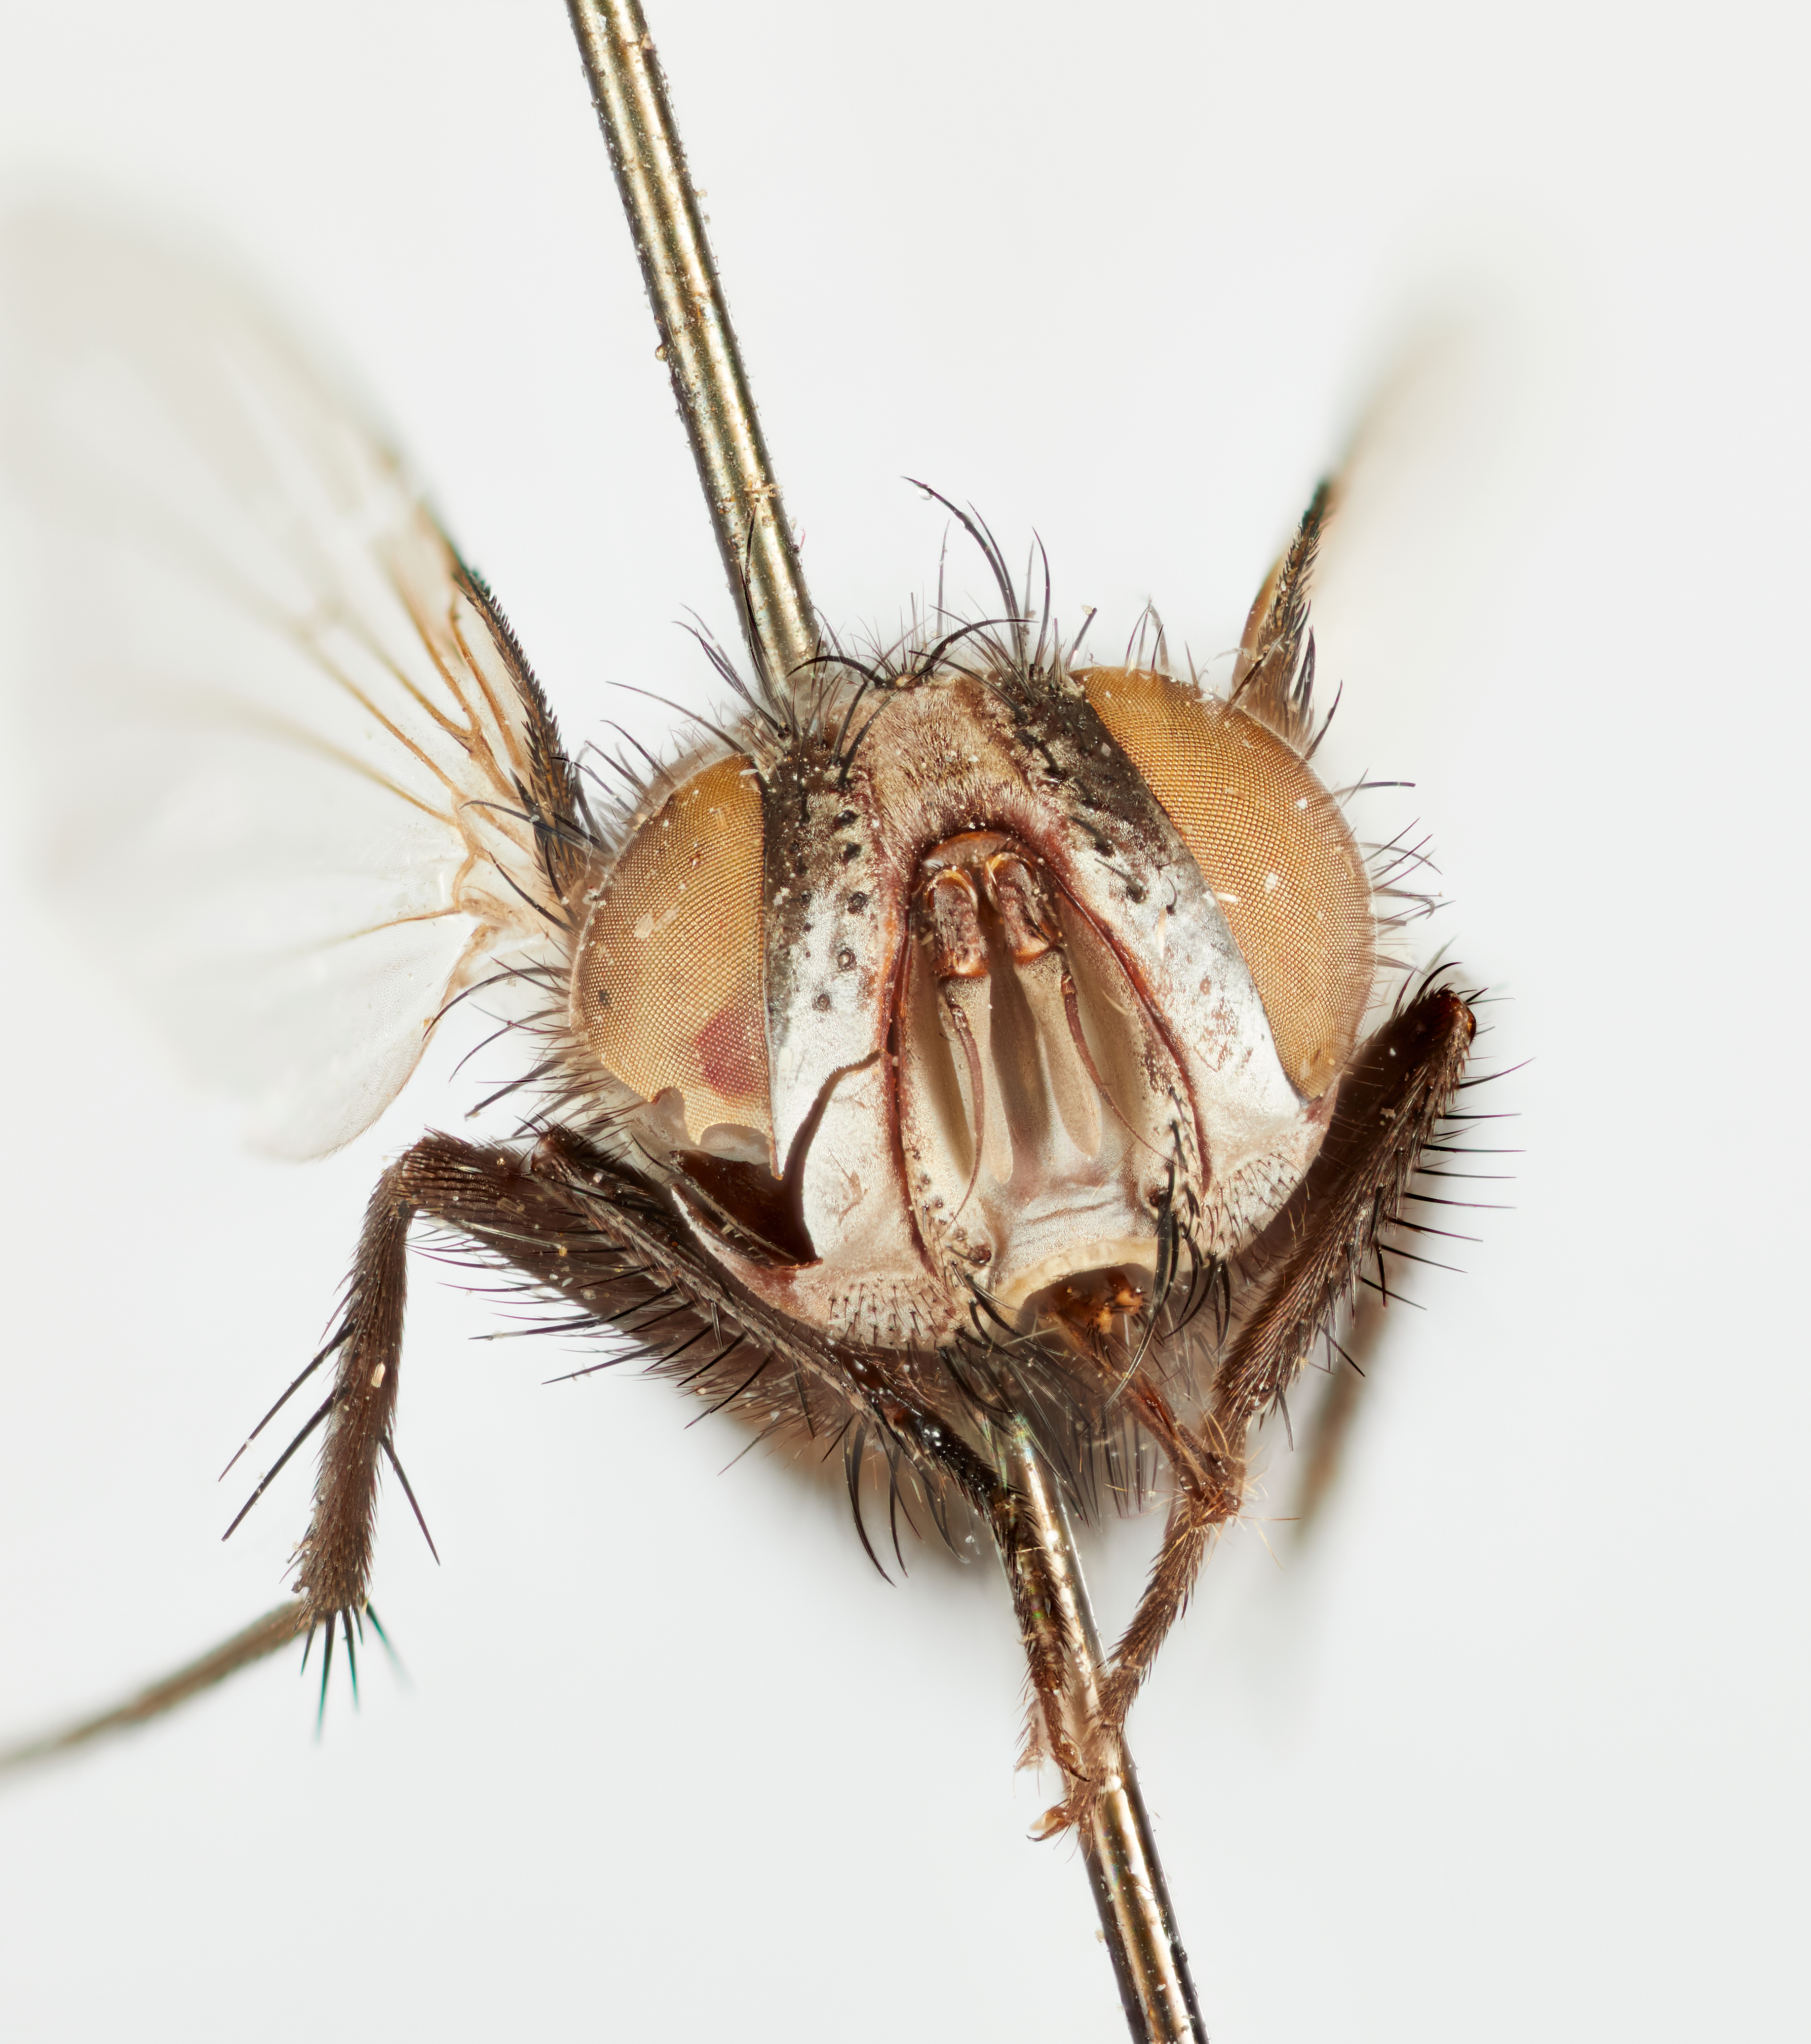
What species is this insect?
Sturmia limata
